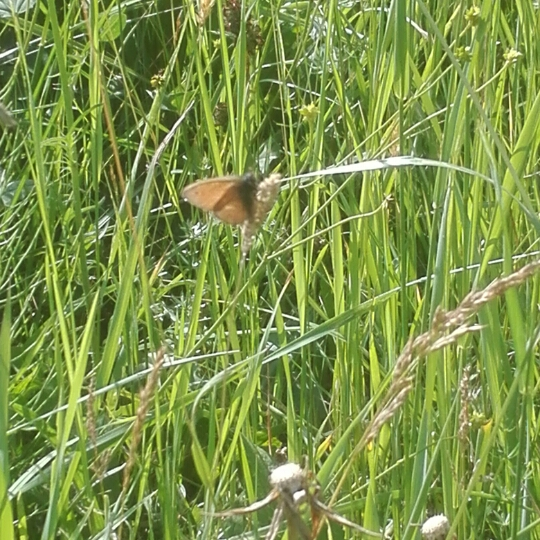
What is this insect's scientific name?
Coenonympha pamphilus
